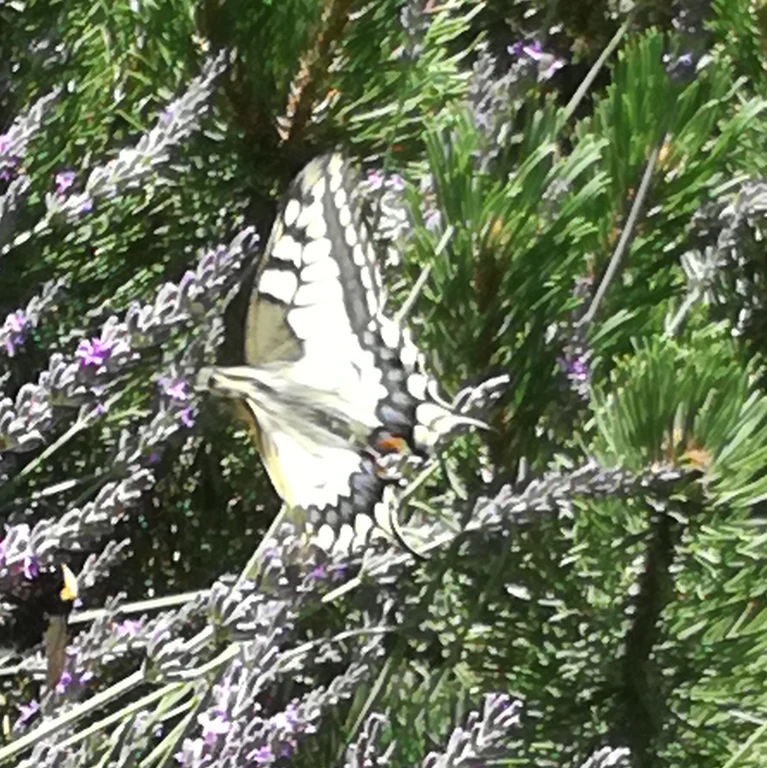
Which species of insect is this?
Papilio machaon
